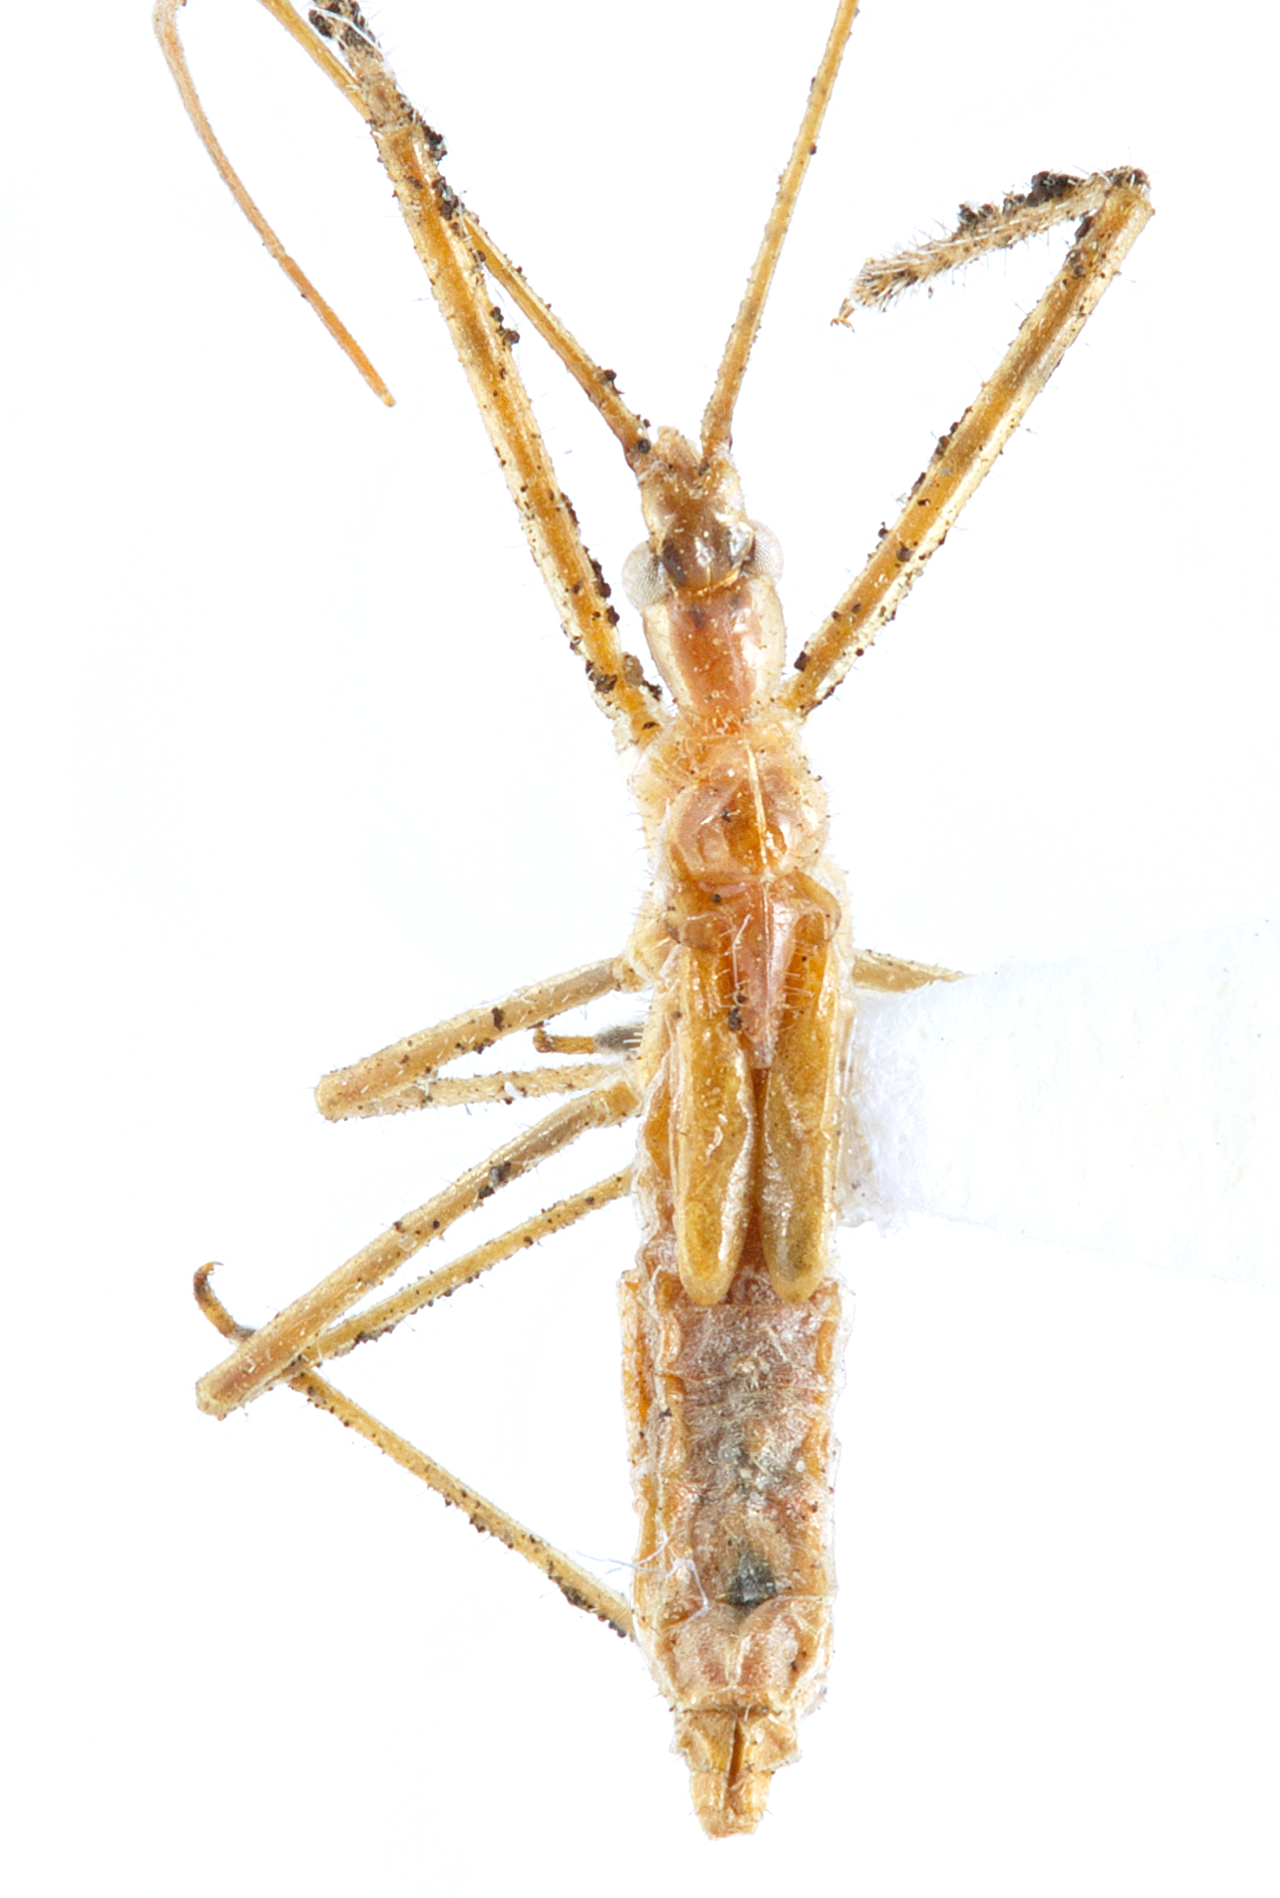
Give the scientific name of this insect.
Atopozelus pallens
